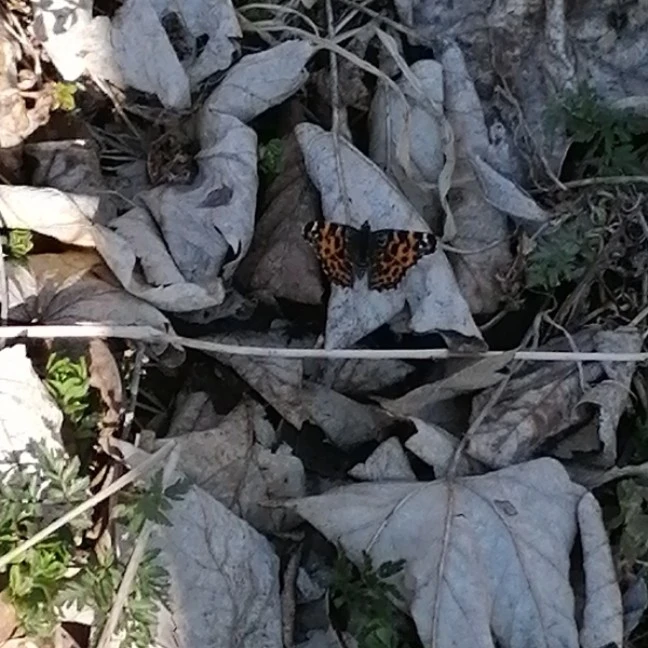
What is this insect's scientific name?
Araschnia levana
